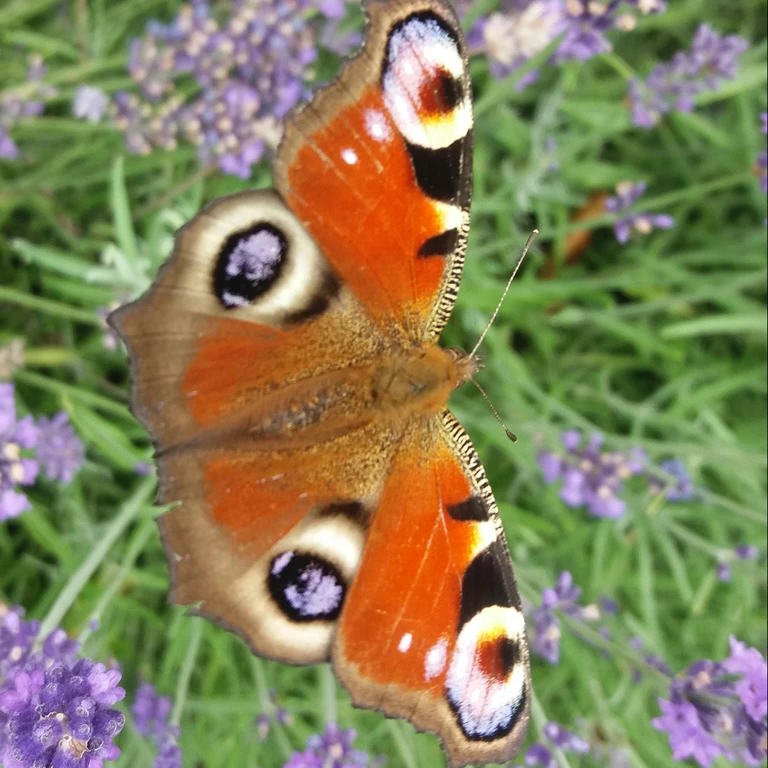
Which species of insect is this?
Aglais io
